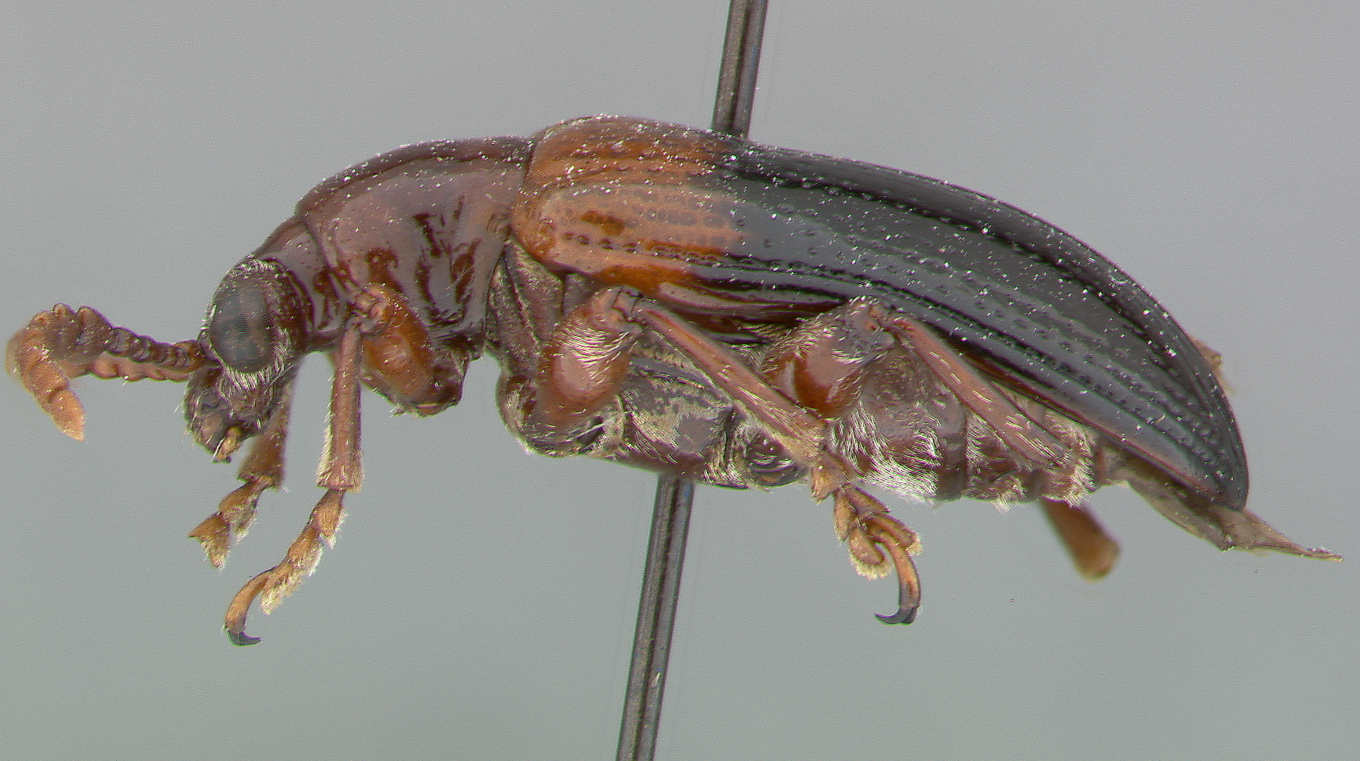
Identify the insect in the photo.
Lilioceris seminigra
